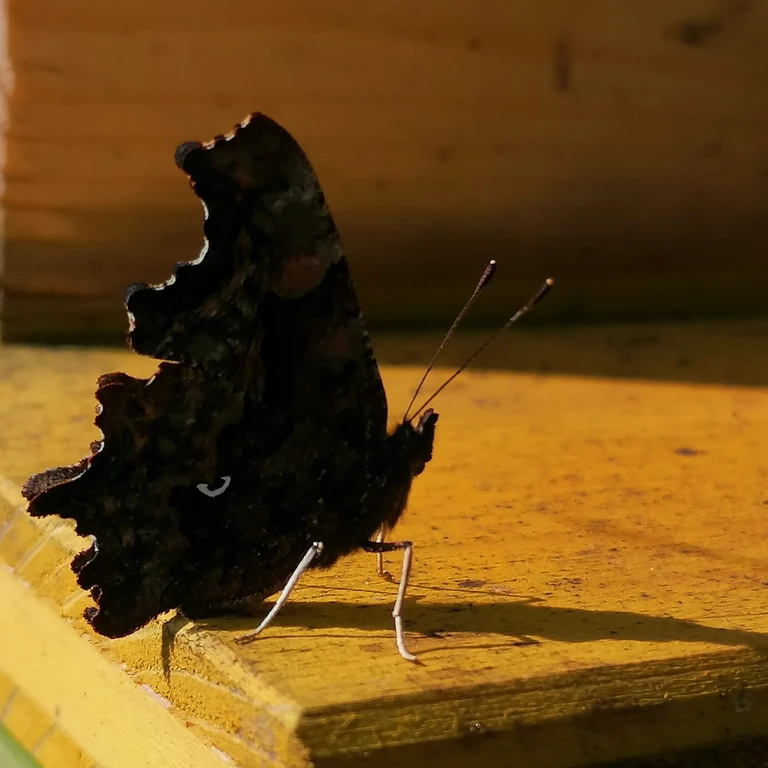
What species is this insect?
Polygonia c-album
